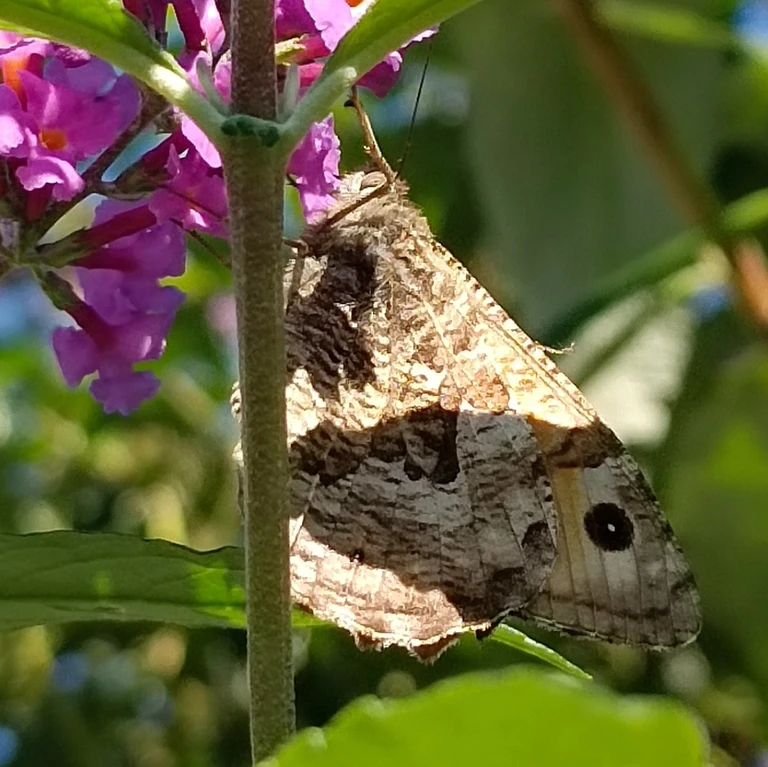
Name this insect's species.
Hipparchia semele
